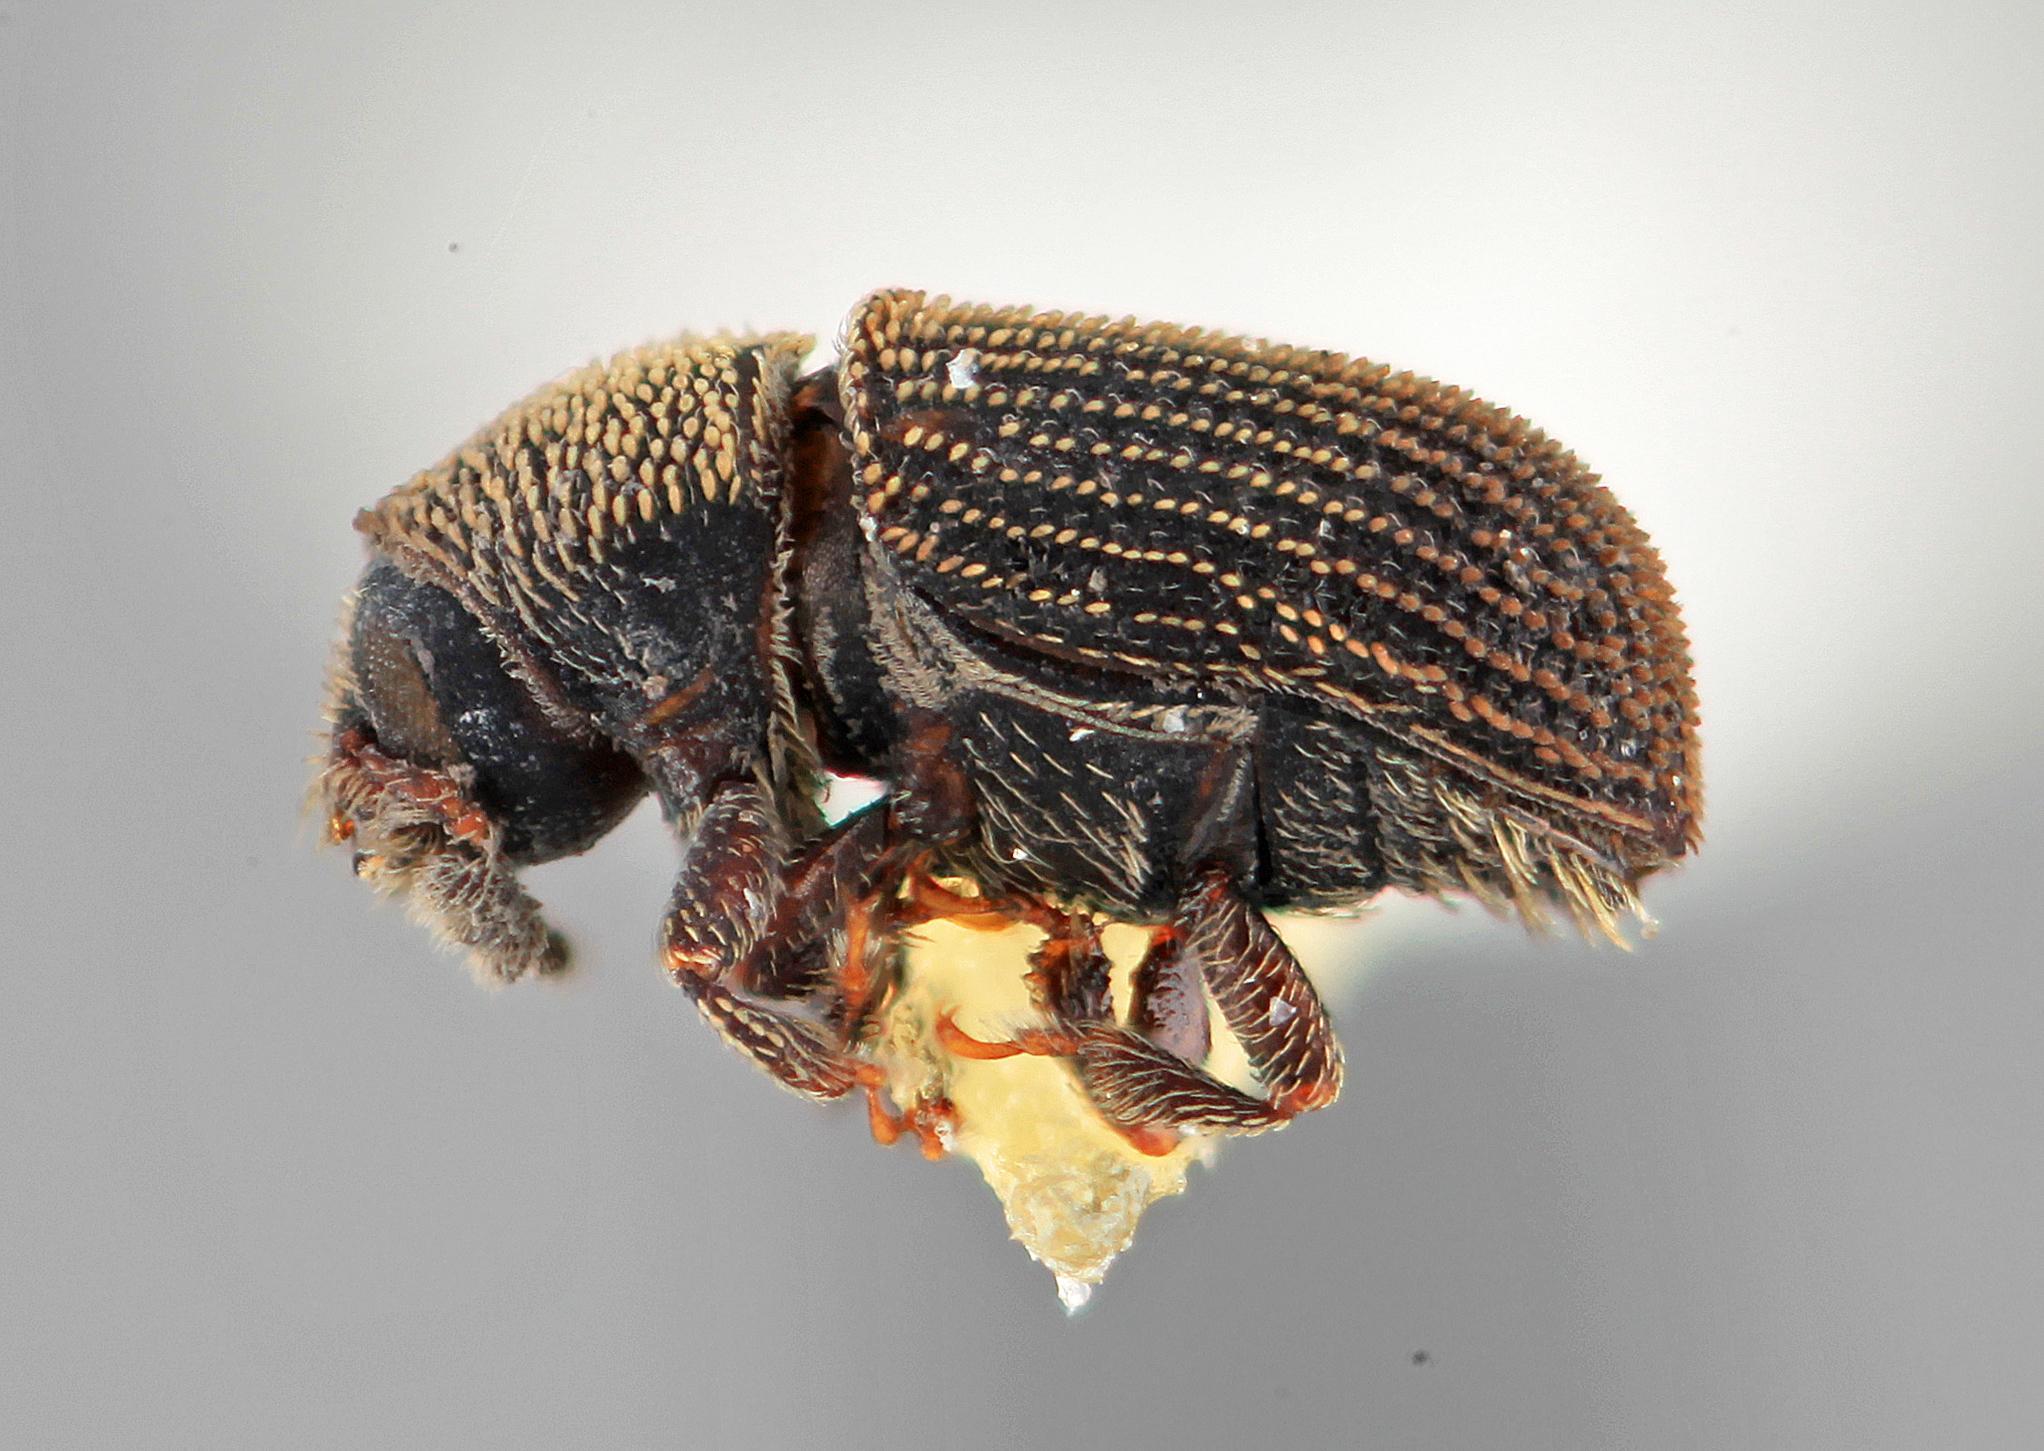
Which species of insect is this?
Phloeotribus squamiger
